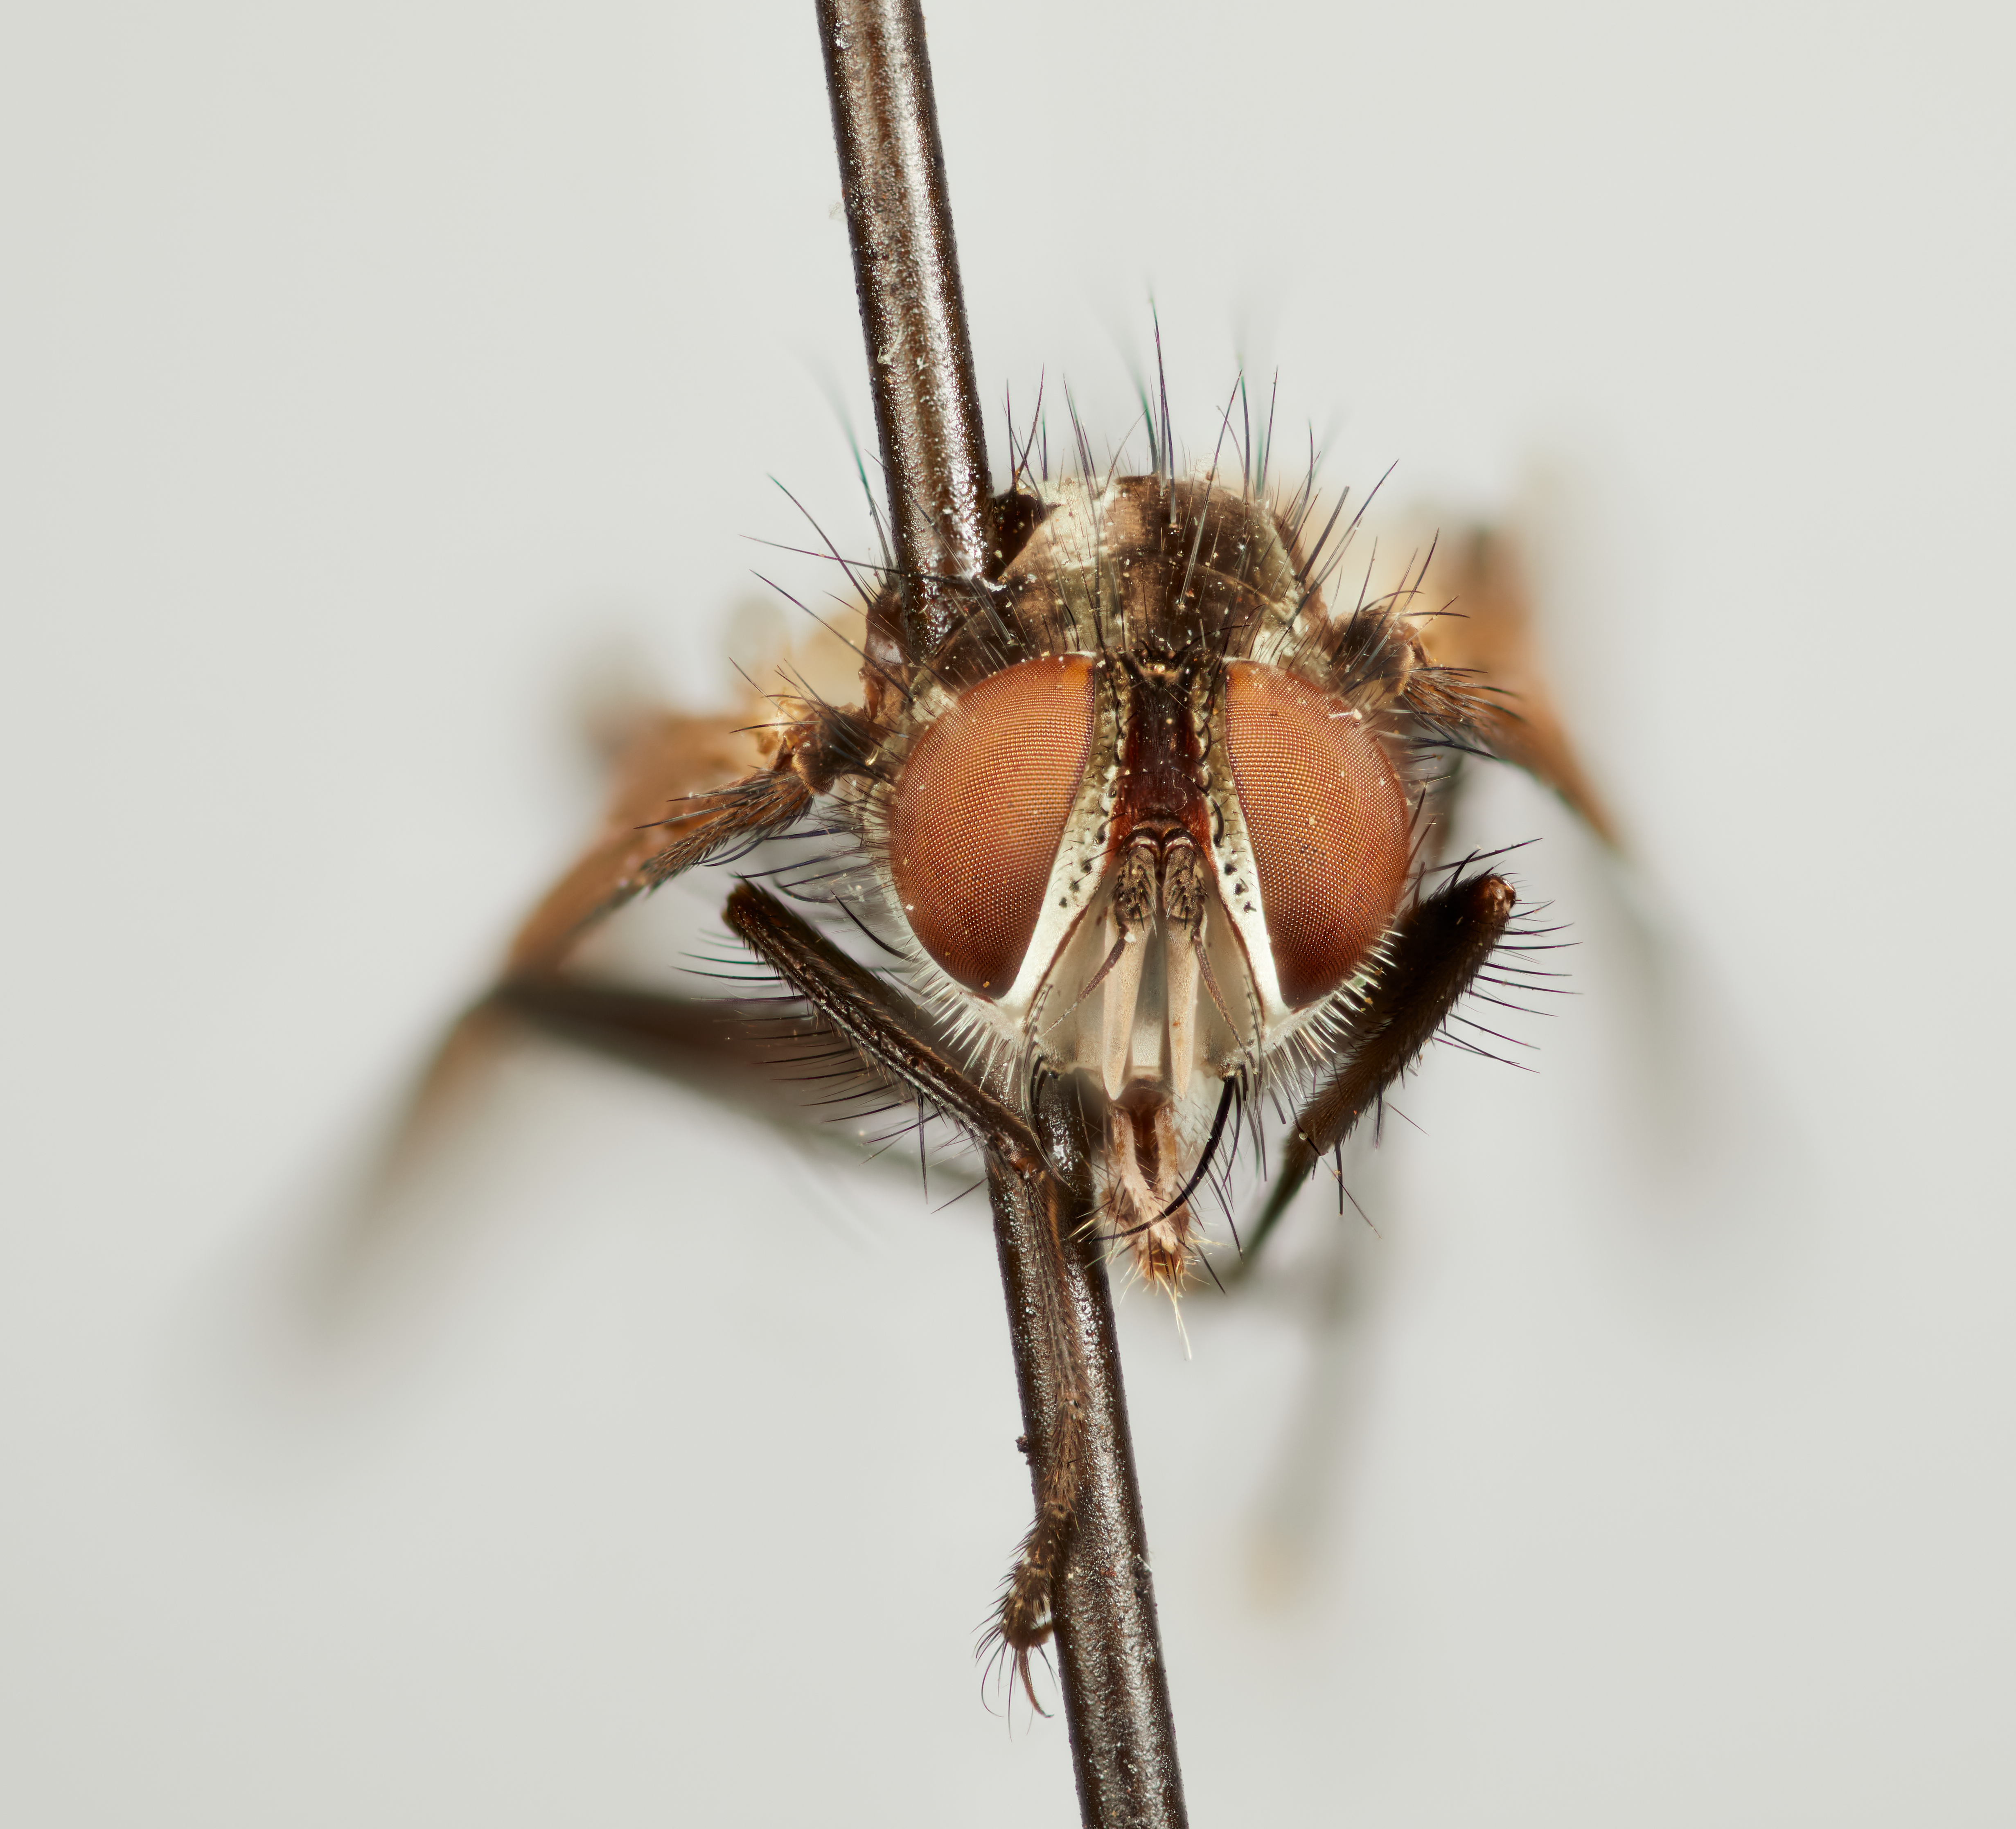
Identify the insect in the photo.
Italydella chachapoyana
